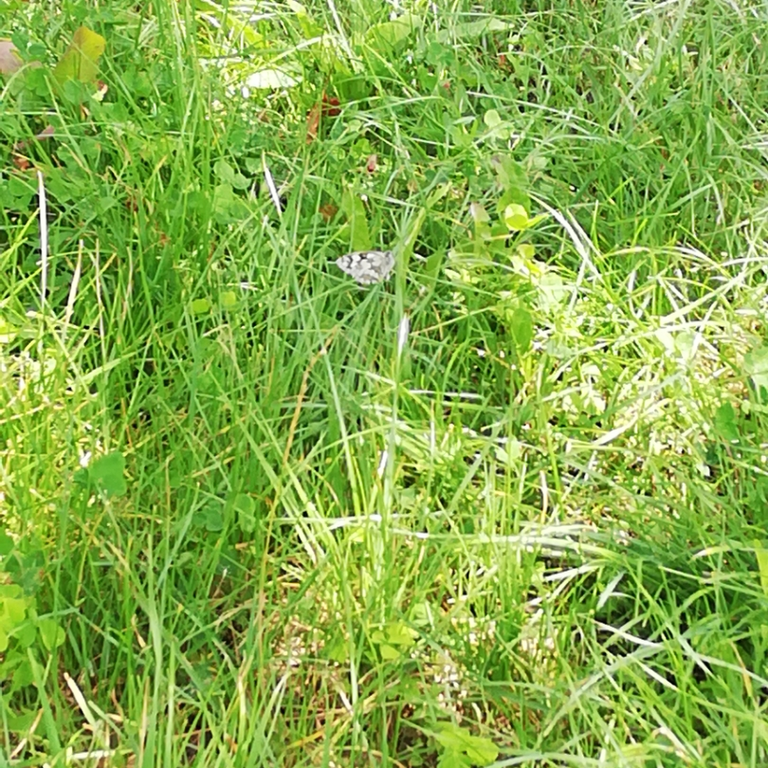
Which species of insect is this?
Melanargia galathea
